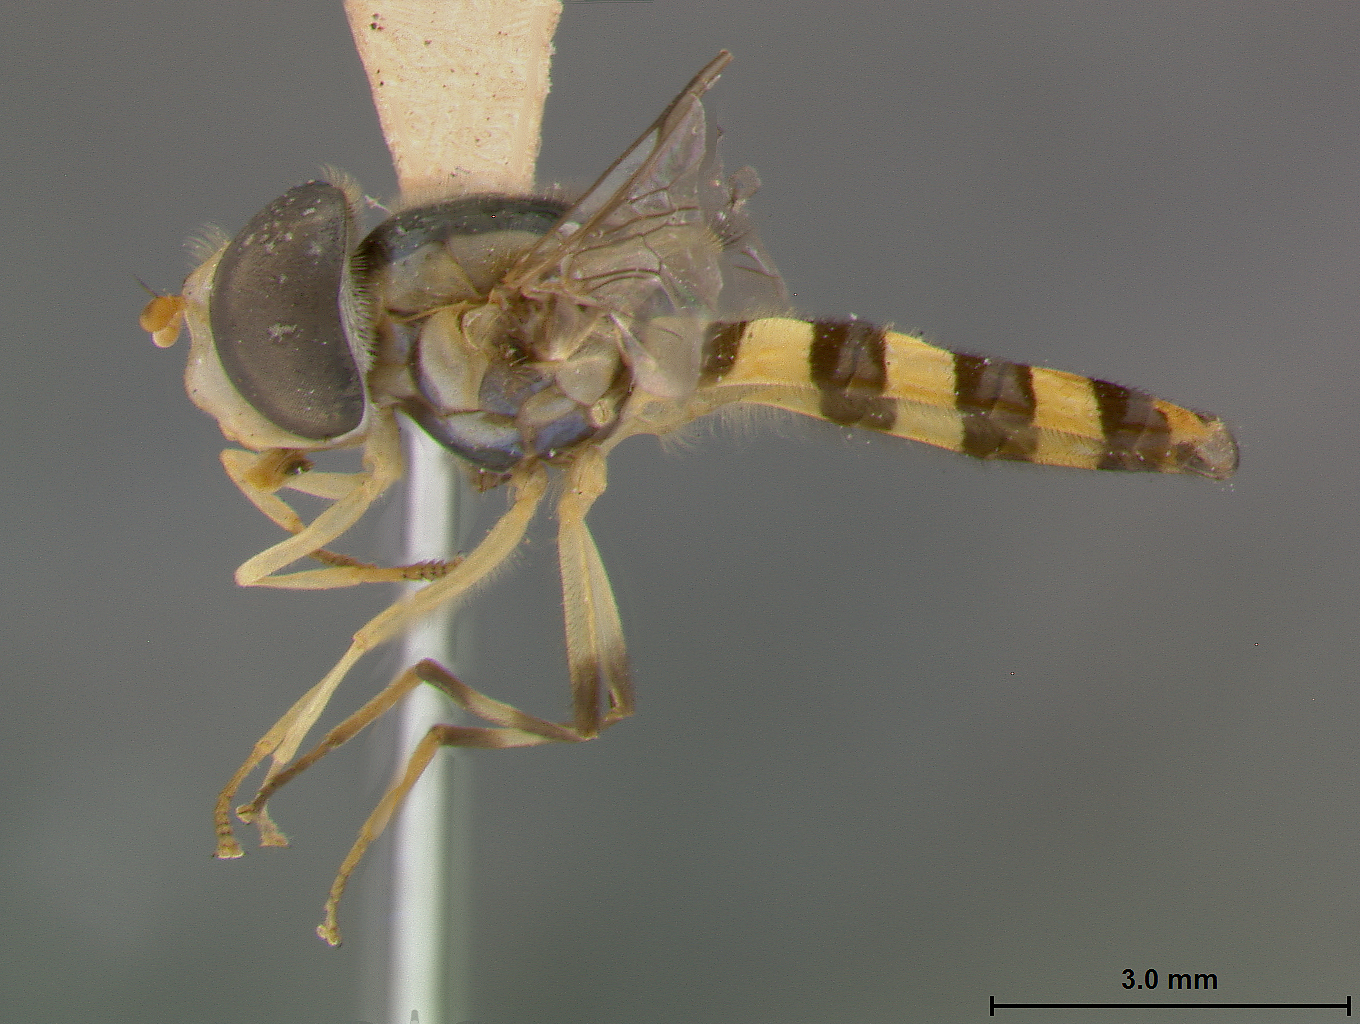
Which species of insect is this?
Epistrophe citronella
